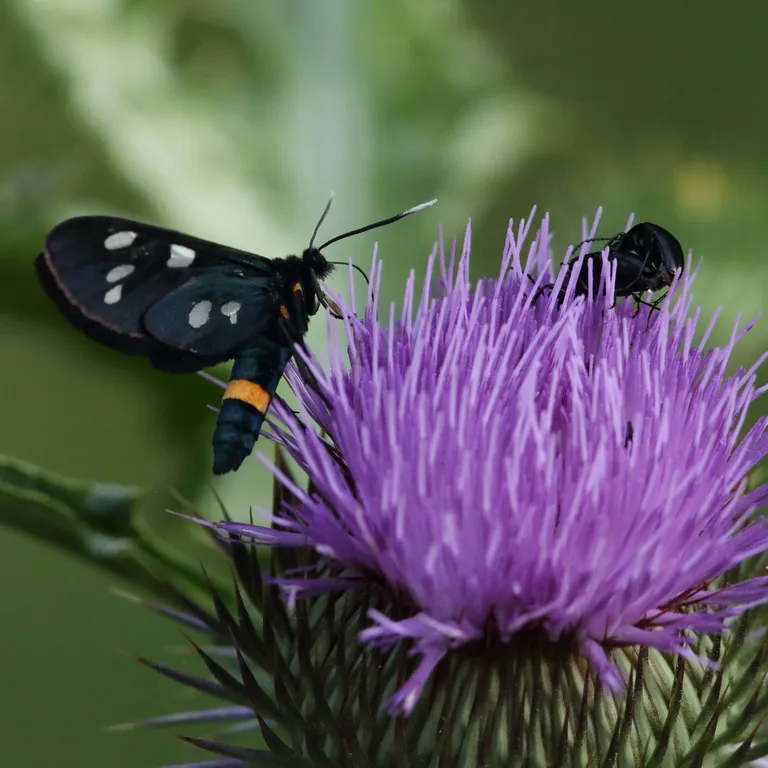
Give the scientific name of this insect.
Amata phegea
